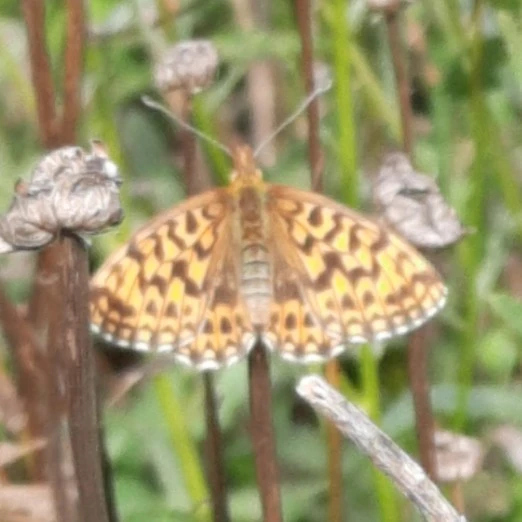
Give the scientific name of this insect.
Boloria dia
